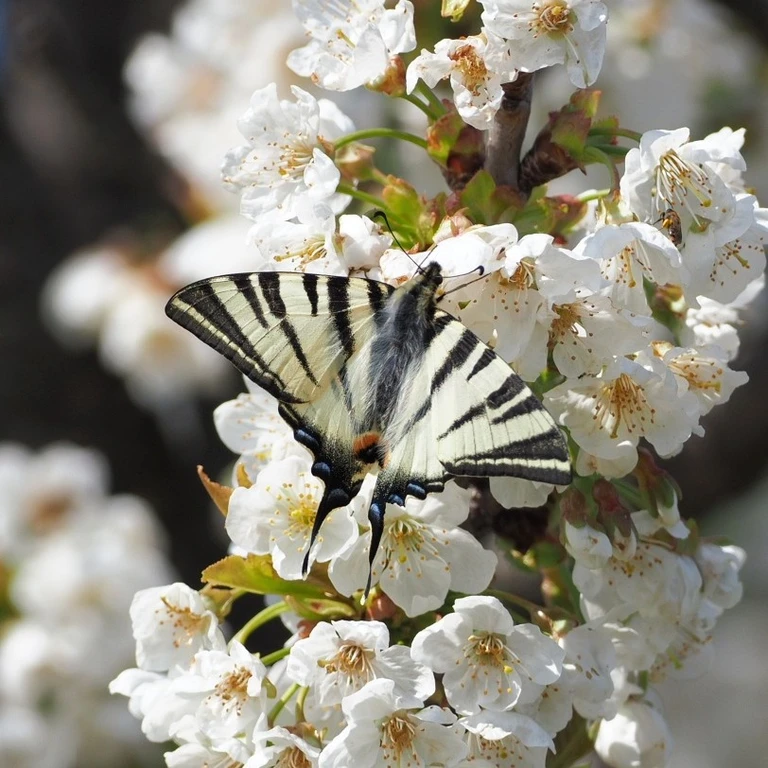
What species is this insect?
Iphiclides podalirius
